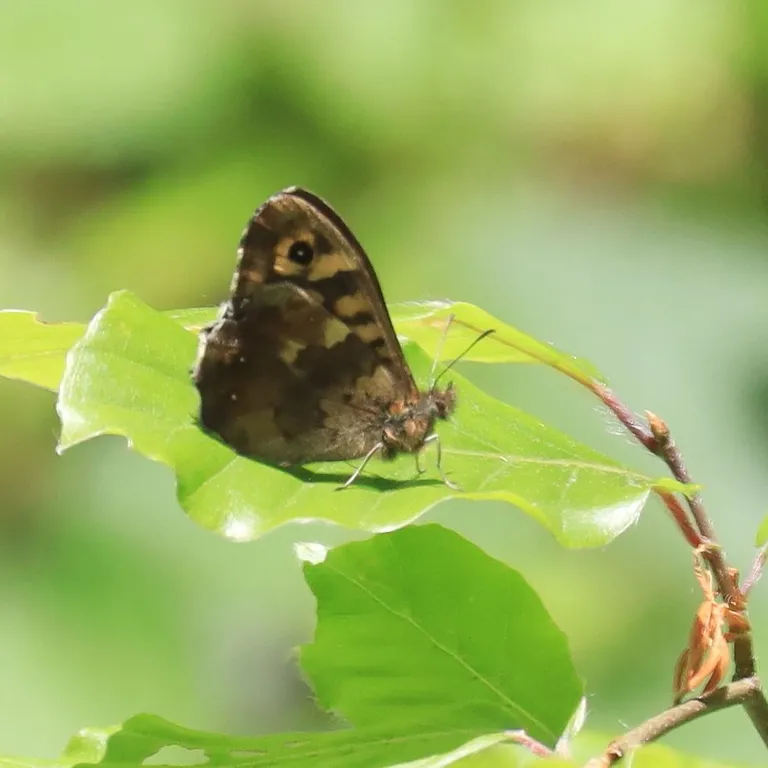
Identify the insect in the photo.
Pararge aegeria
